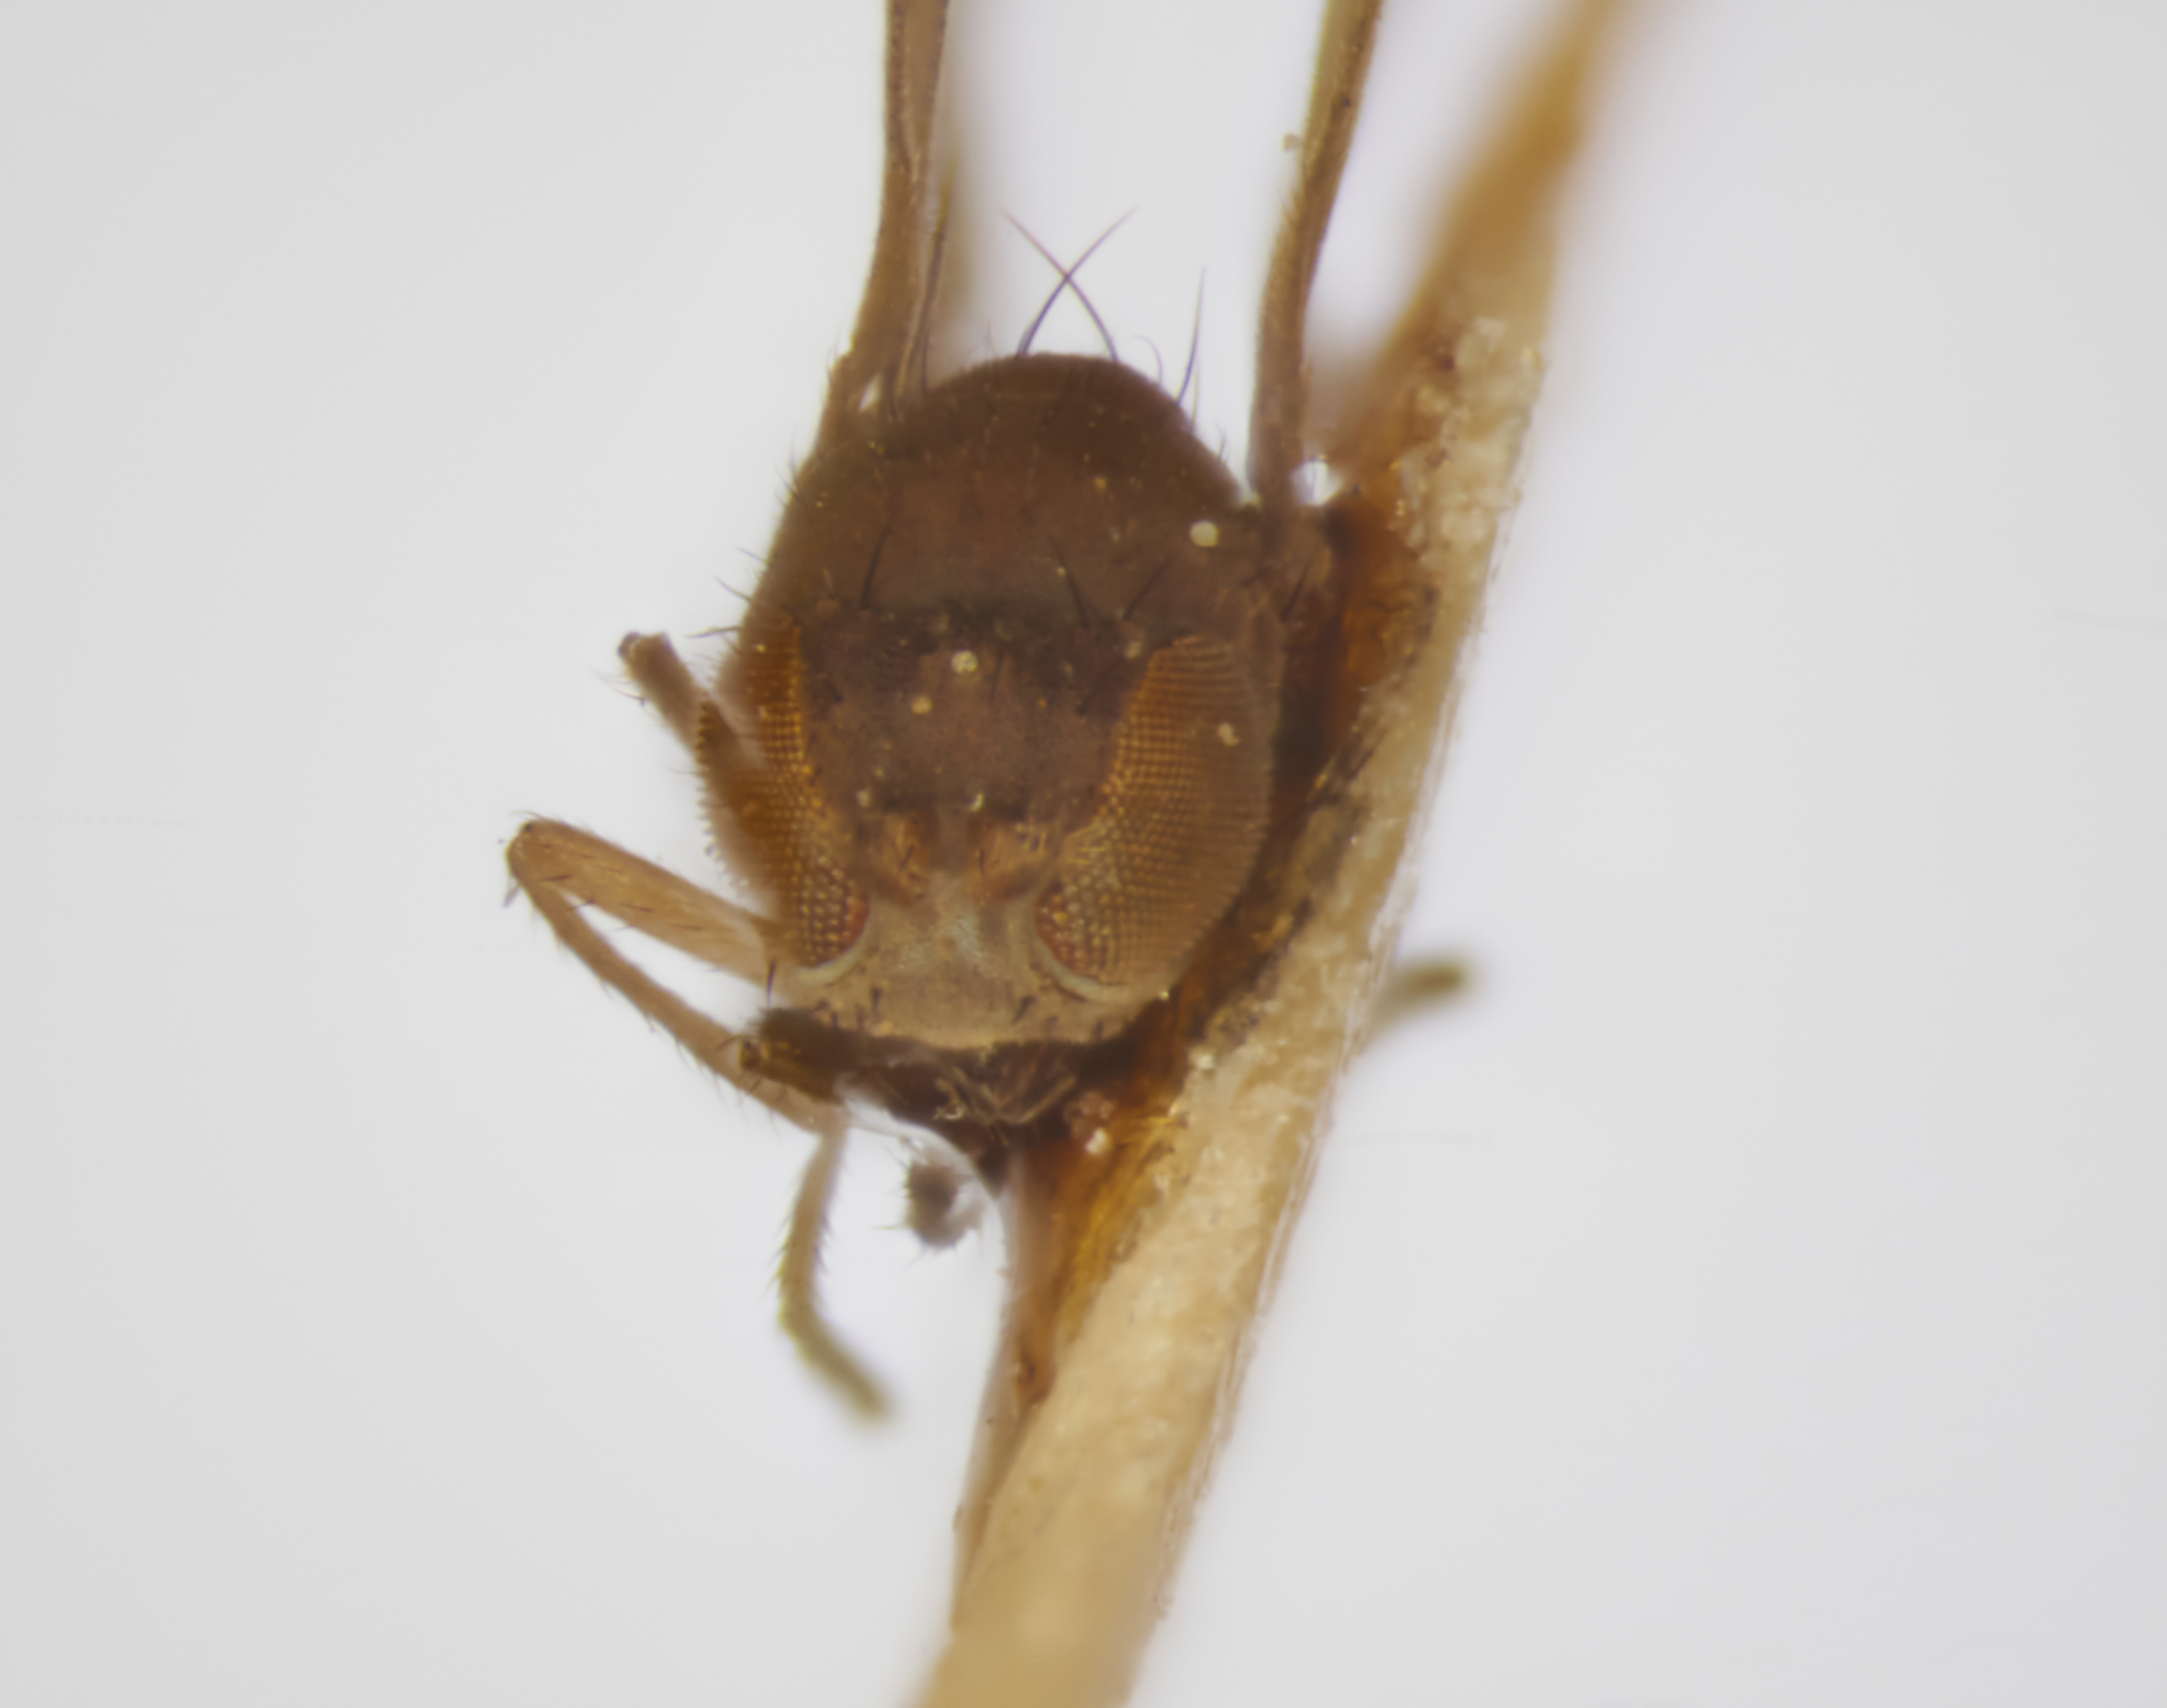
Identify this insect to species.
Atissa antennalis
